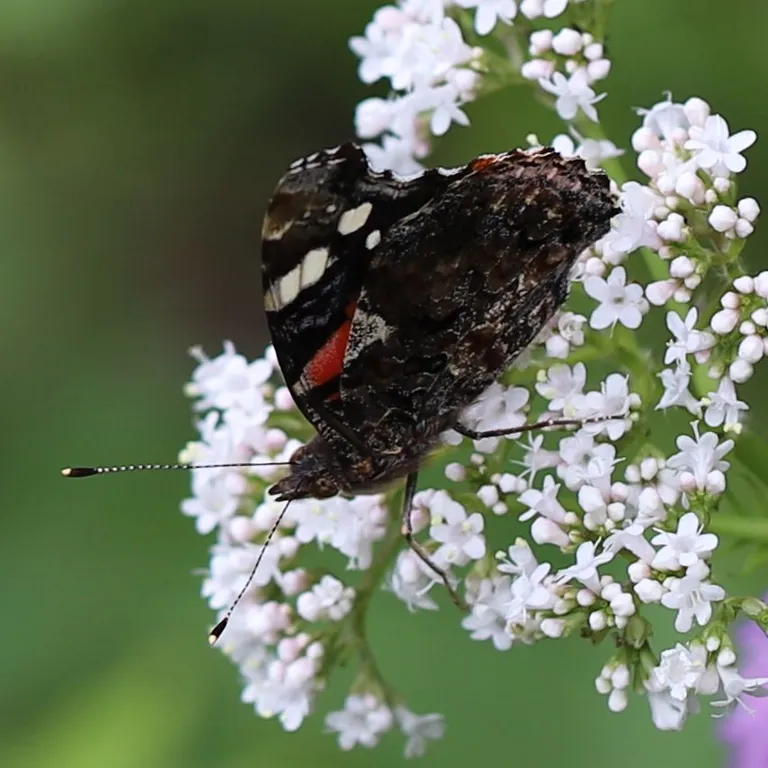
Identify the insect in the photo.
Vanessa atalanta
